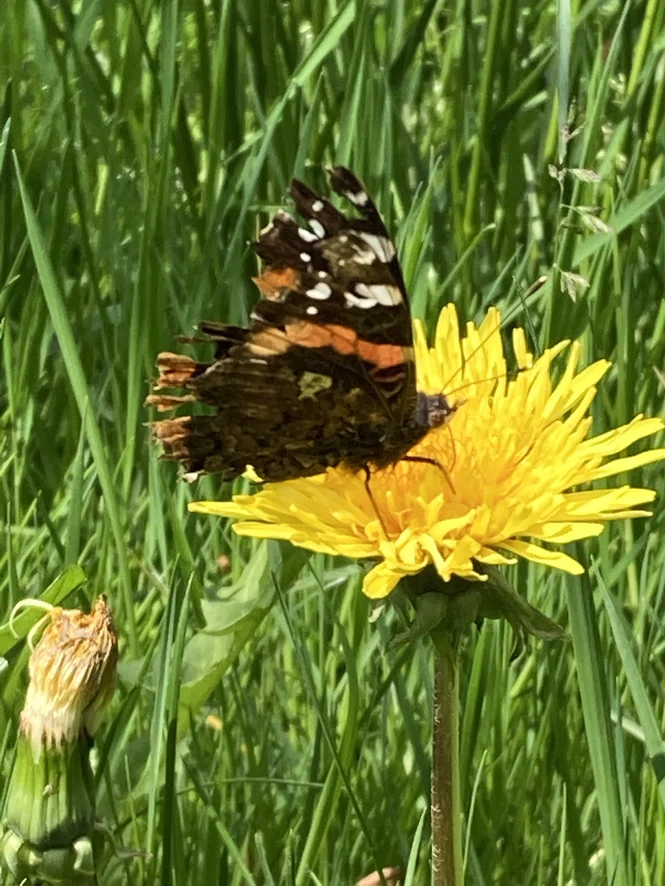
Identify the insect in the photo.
Vanessa atalanta
